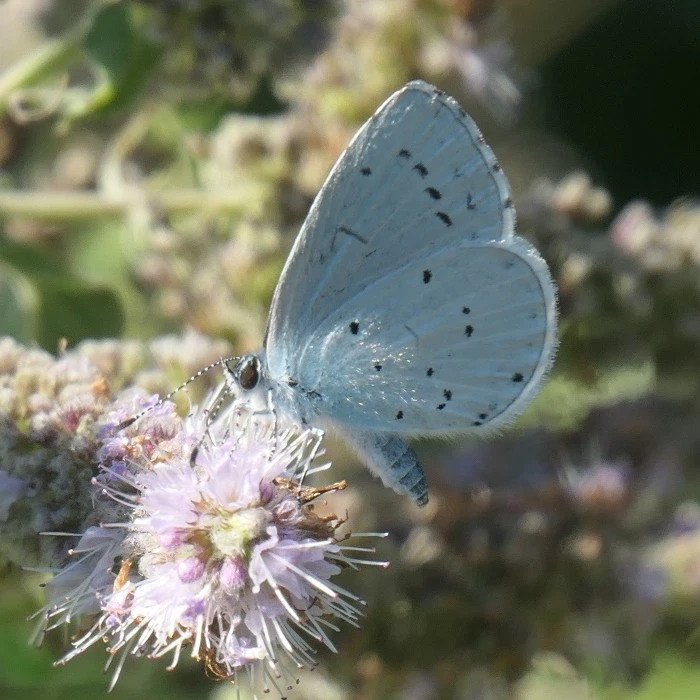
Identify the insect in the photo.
Celastrina argiolus
